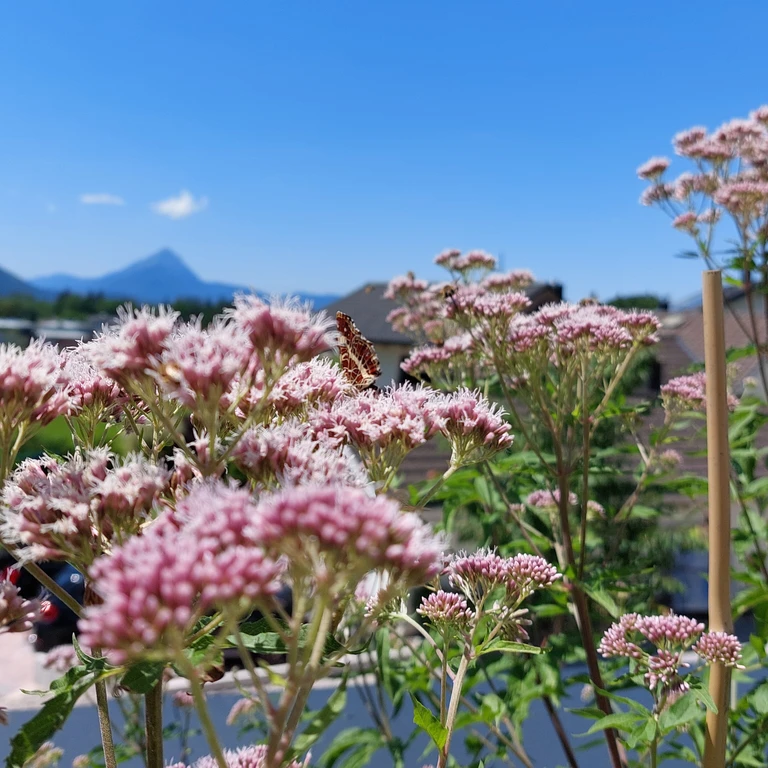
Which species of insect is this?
Araschnia levana
